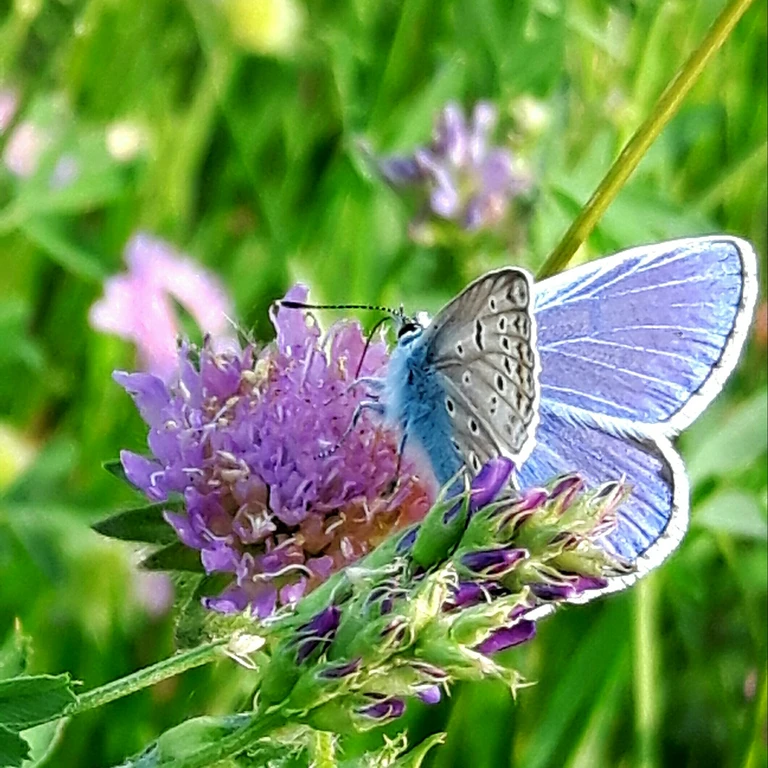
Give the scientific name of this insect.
Polyommatus icarus
